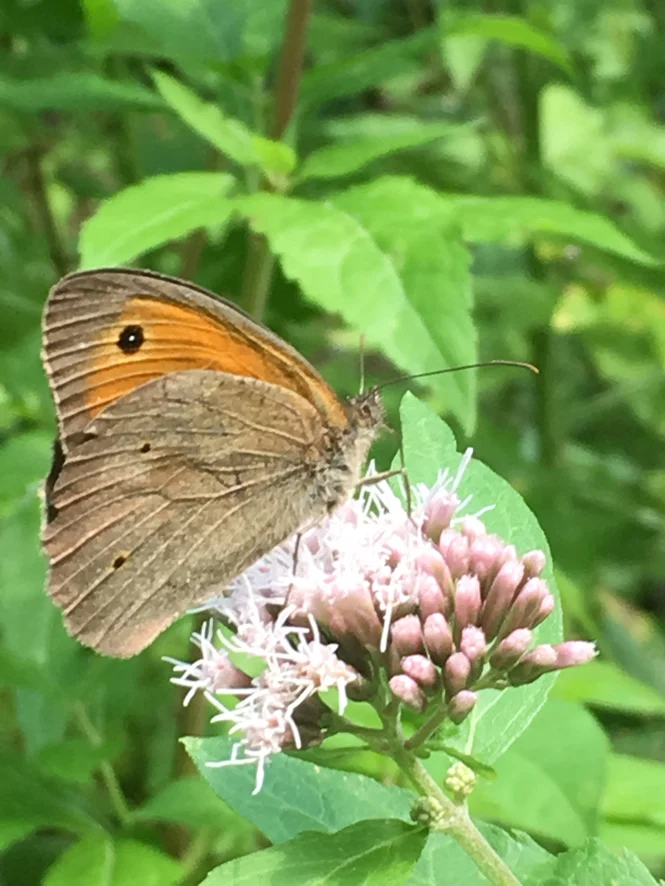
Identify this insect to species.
Maniola jurtina
